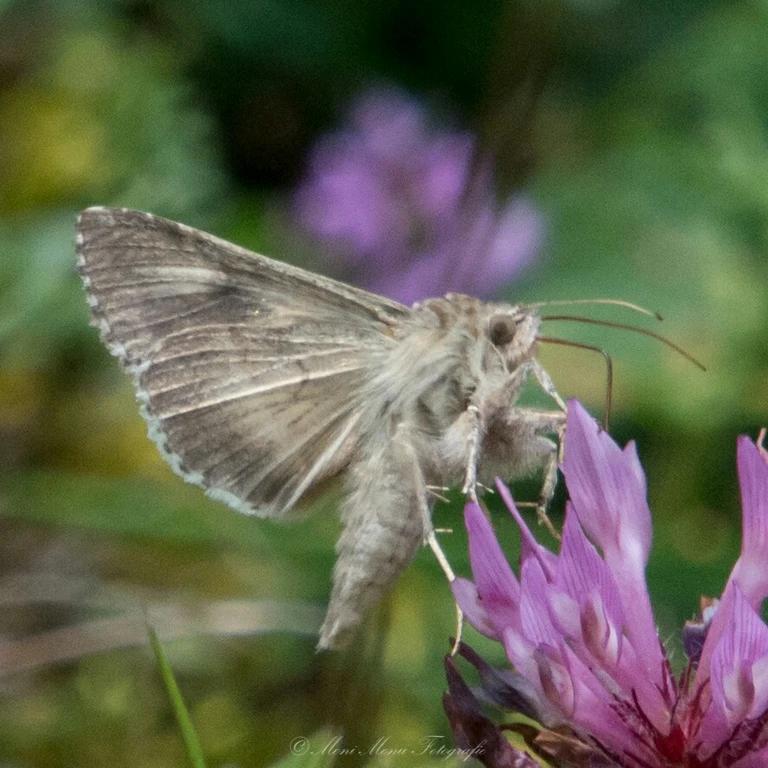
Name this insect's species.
Autographa gamma
